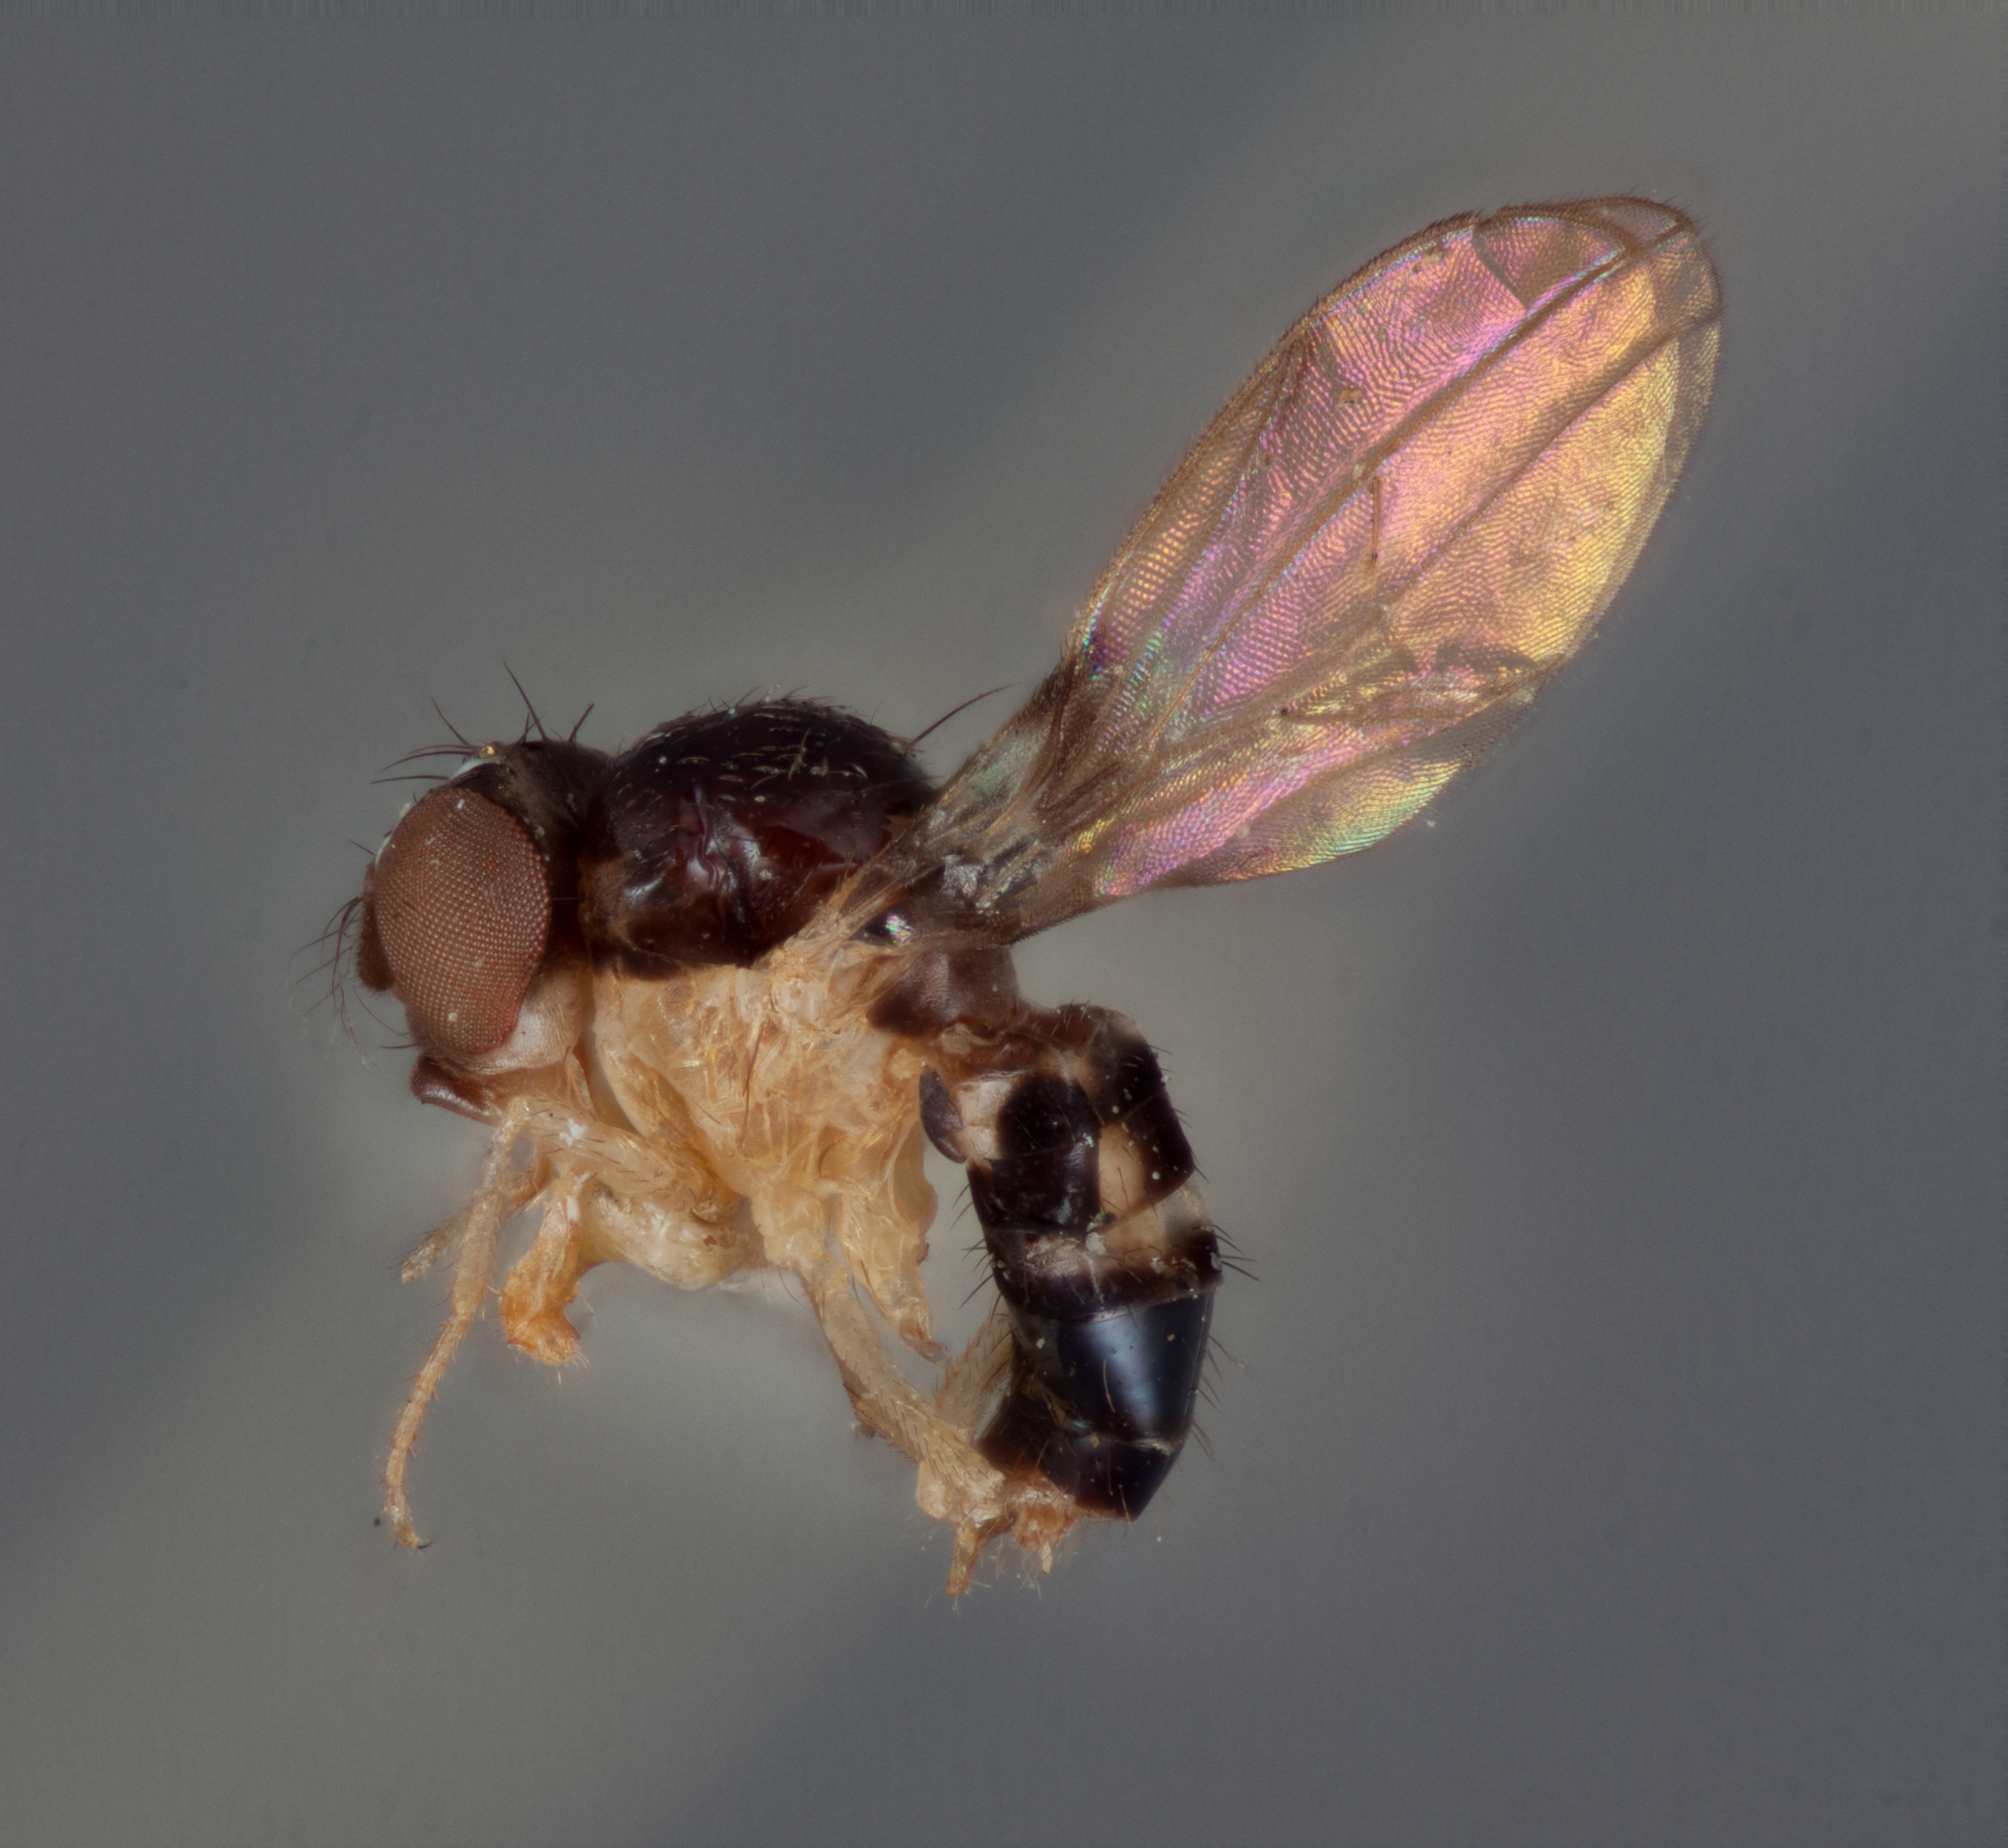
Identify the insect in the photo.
Drosophila projectans (also Mycodrosophila projectans)
